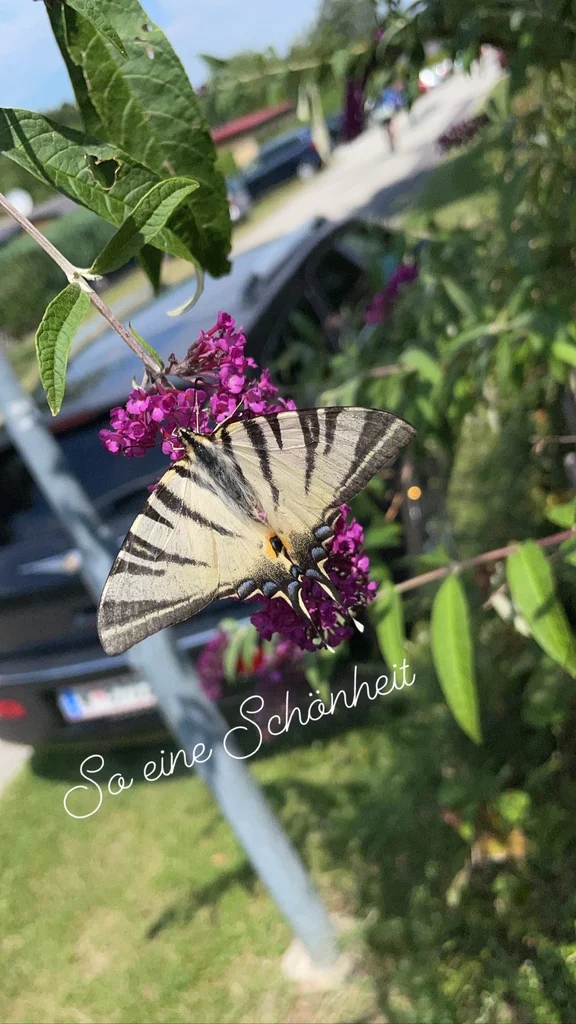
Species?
Iphiclides podalirius
